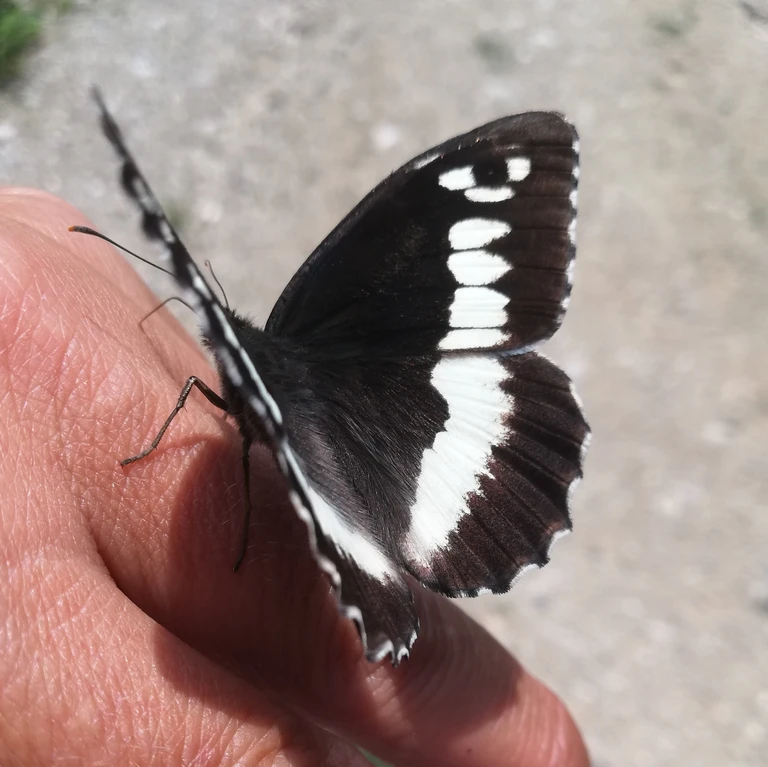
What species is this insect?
Brintesia circe
